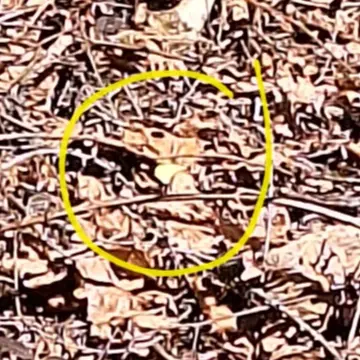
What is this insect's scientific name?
Gonepteryx rhamni
